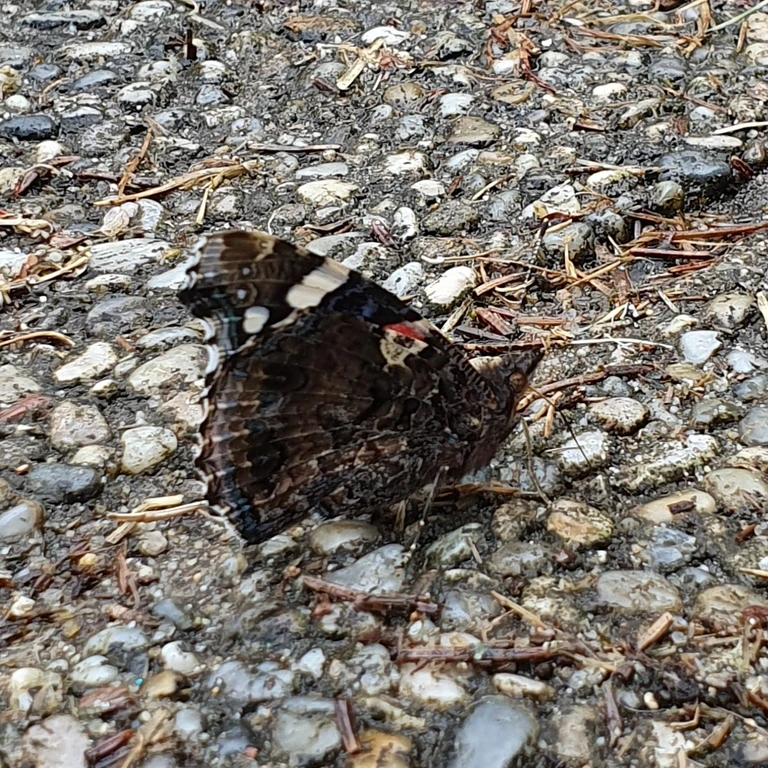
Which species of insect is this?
Vanessa atalanta
